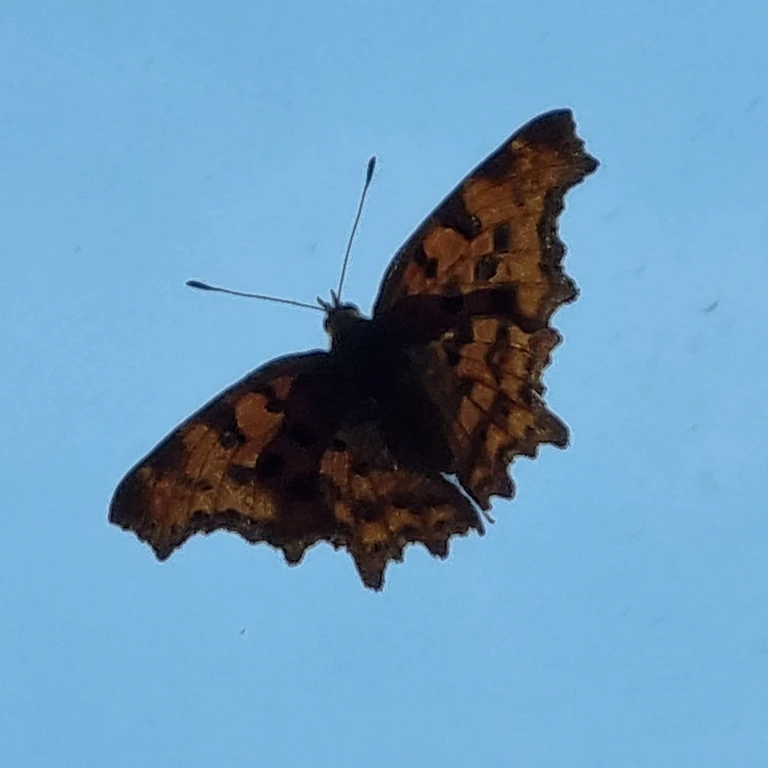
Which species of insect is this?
Polygonia c-album
